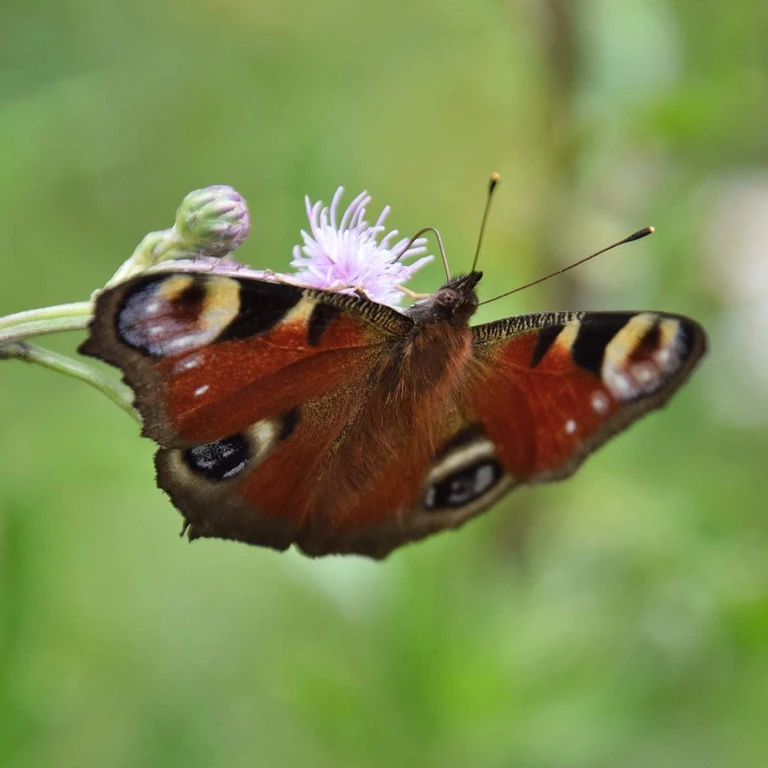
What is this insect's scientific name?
Aglais io
